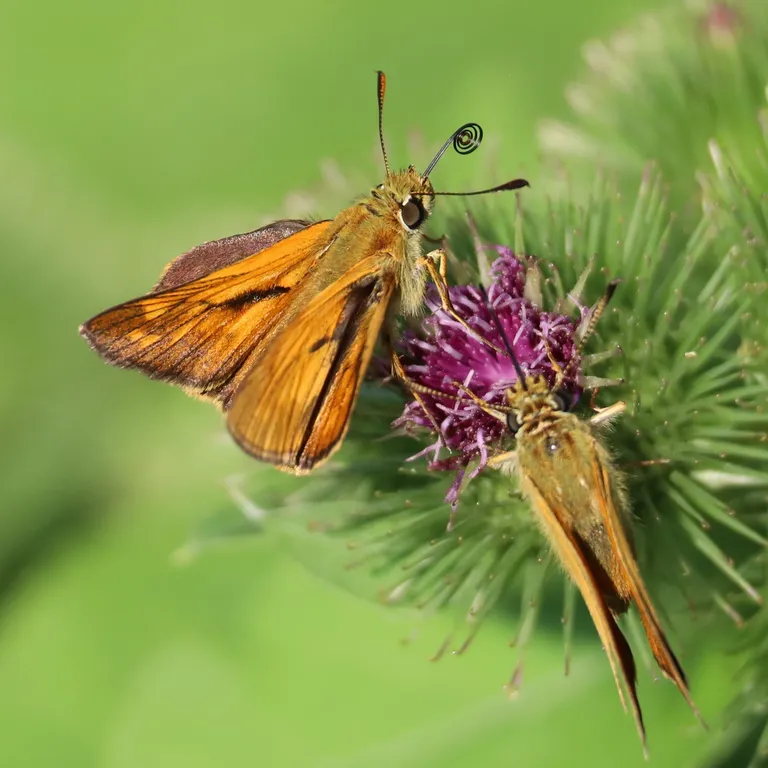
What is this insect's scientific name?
Ochlodes sylvanus (also Ochlodes venata)
